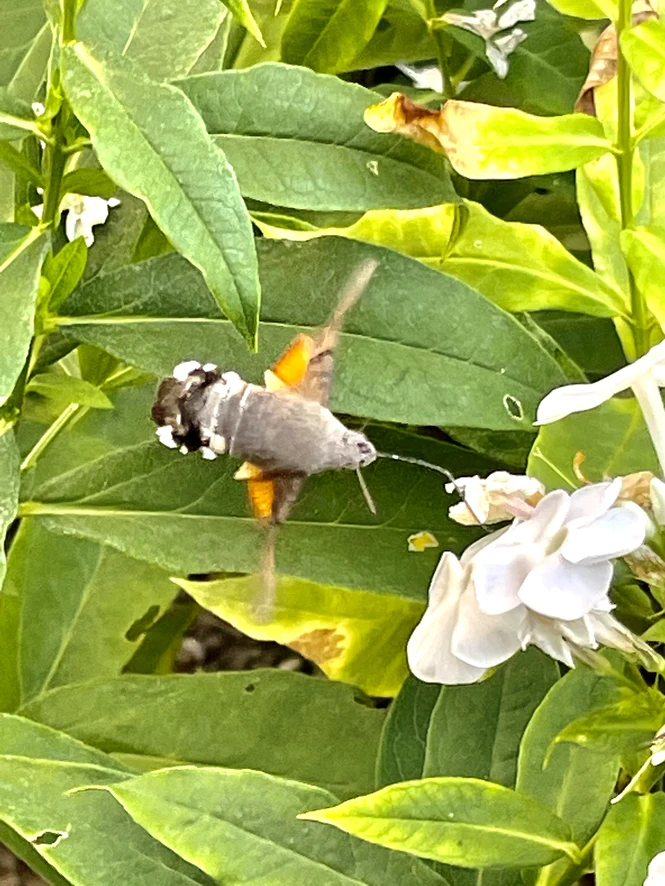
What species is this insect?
Macroglossum stellatarum
